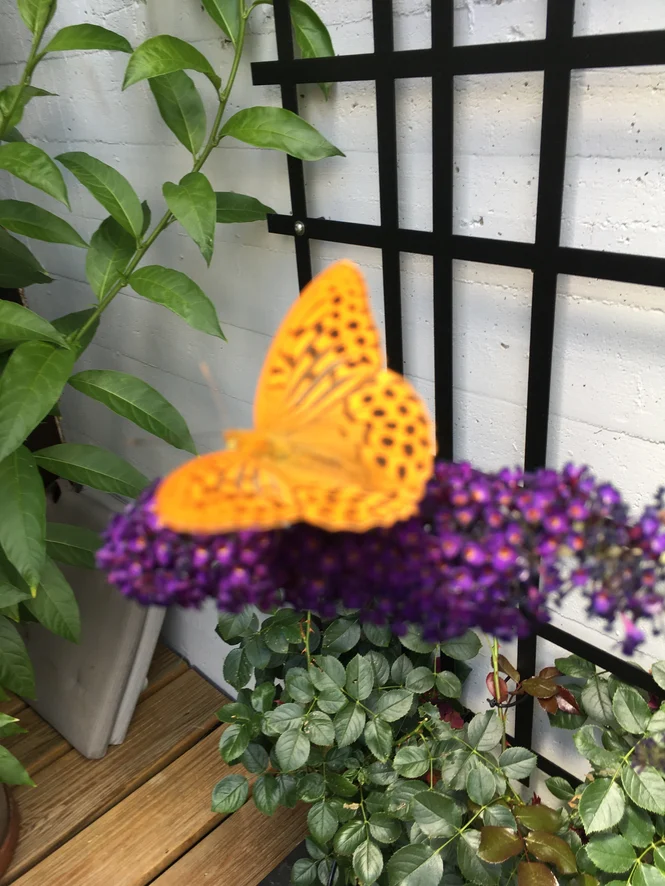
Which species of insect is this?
Argynnis paphia
